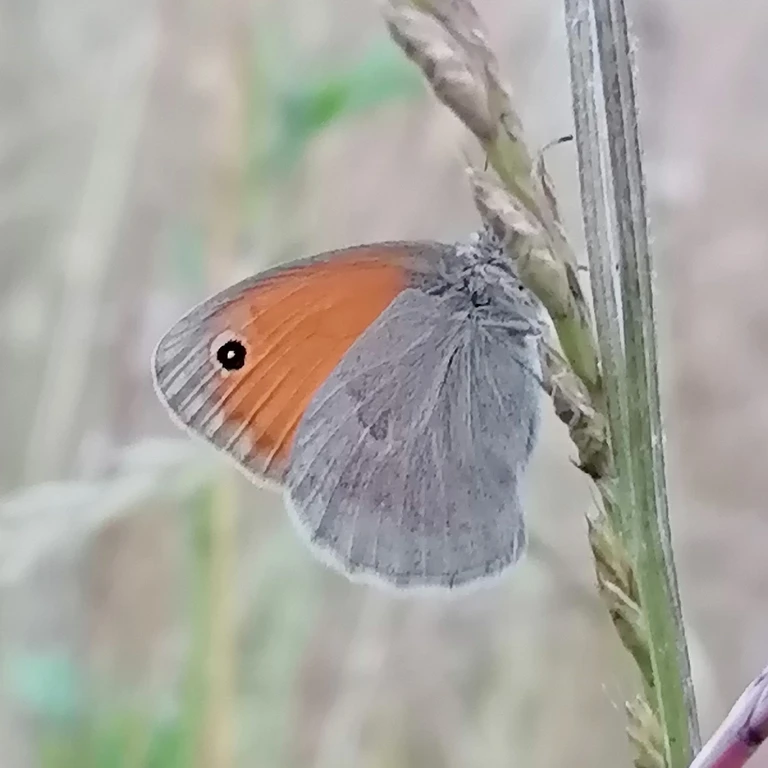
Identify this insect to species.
Coenonympha pamphilus
